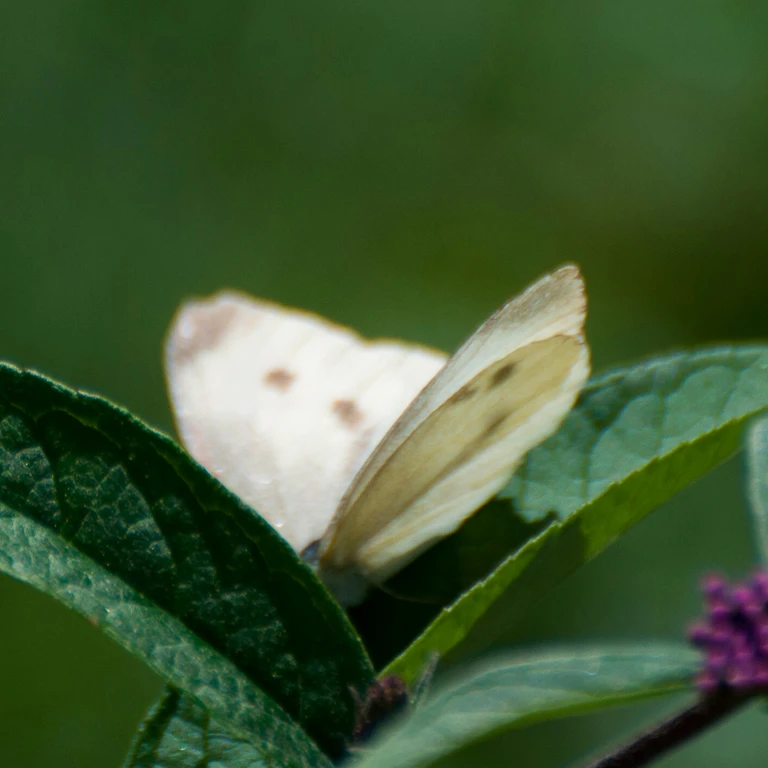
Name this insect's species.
Pieris rapae
